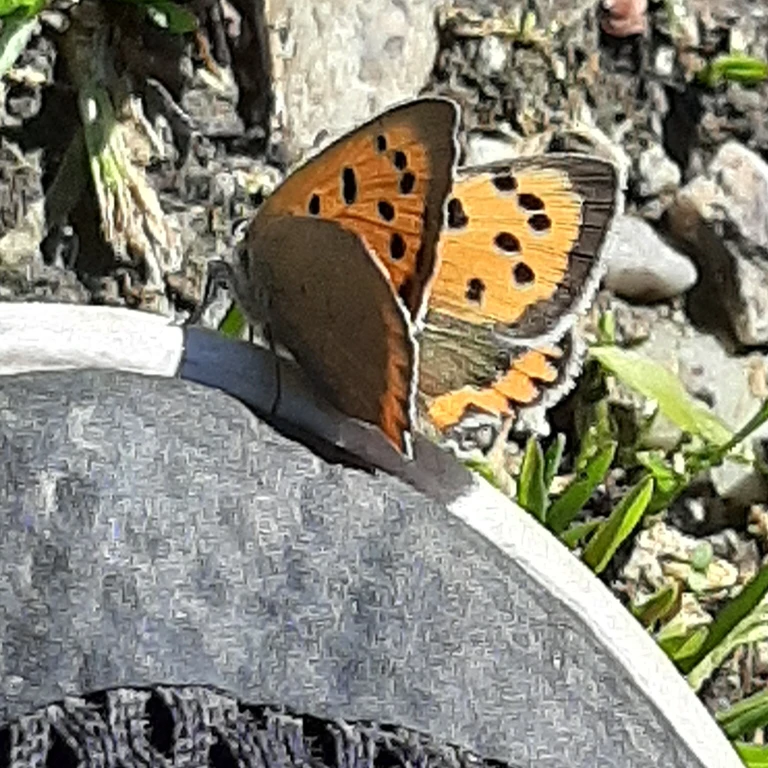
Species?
Lycaena phlaeas
